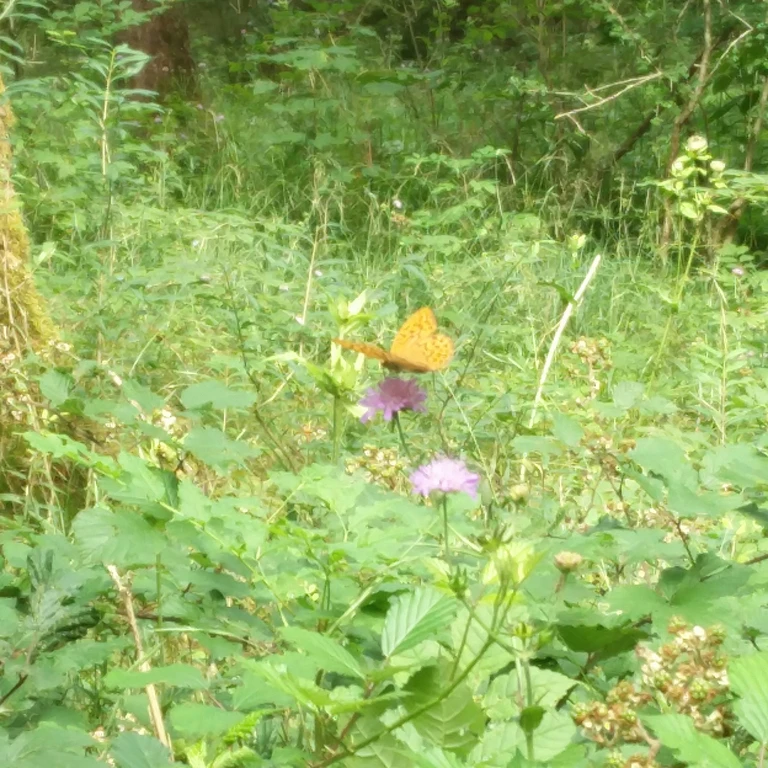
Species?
Argynnis paphia
